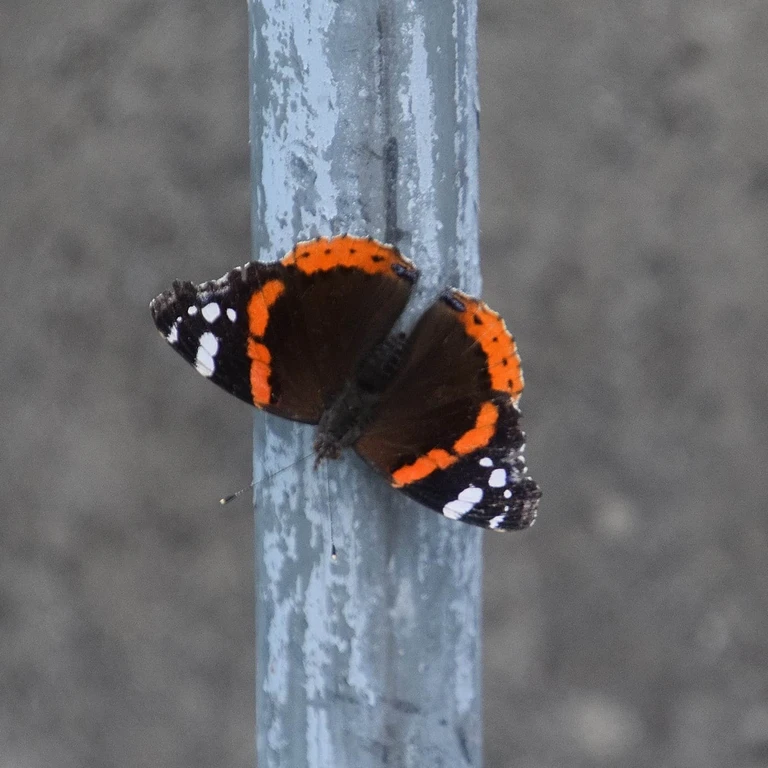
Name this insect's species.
Vanessa atalanta
